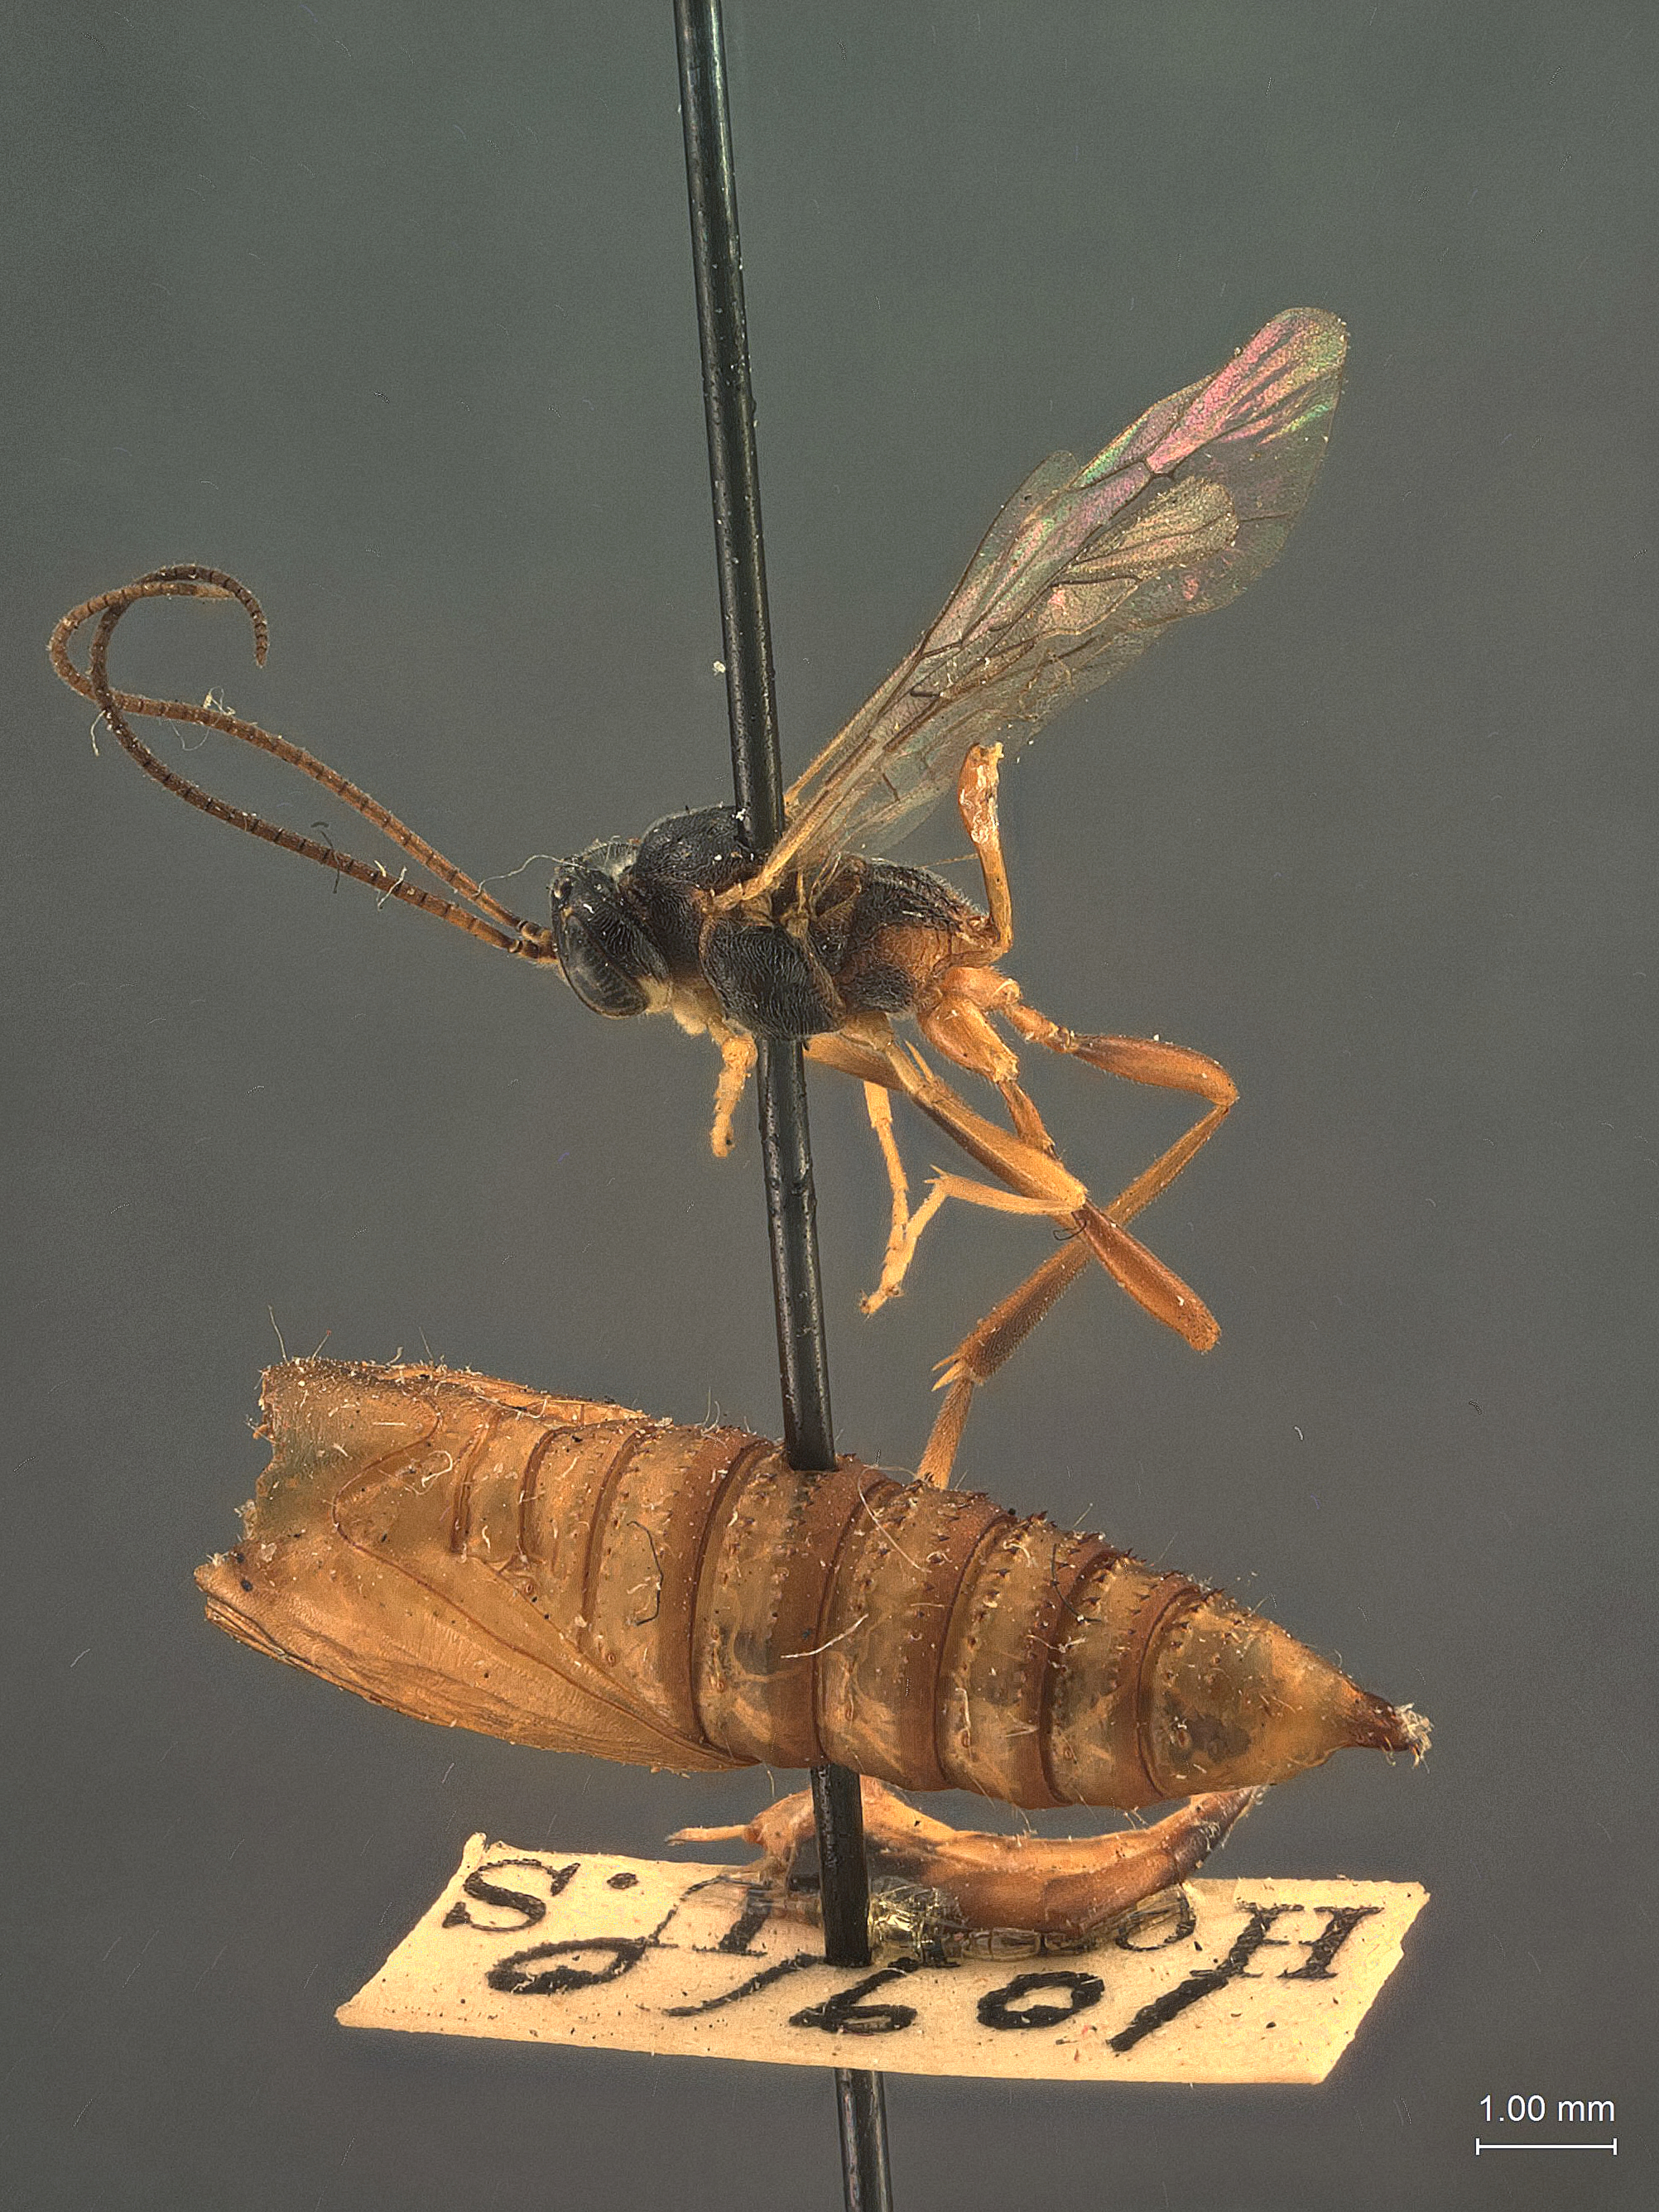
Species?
Camposcopus aclerivora
